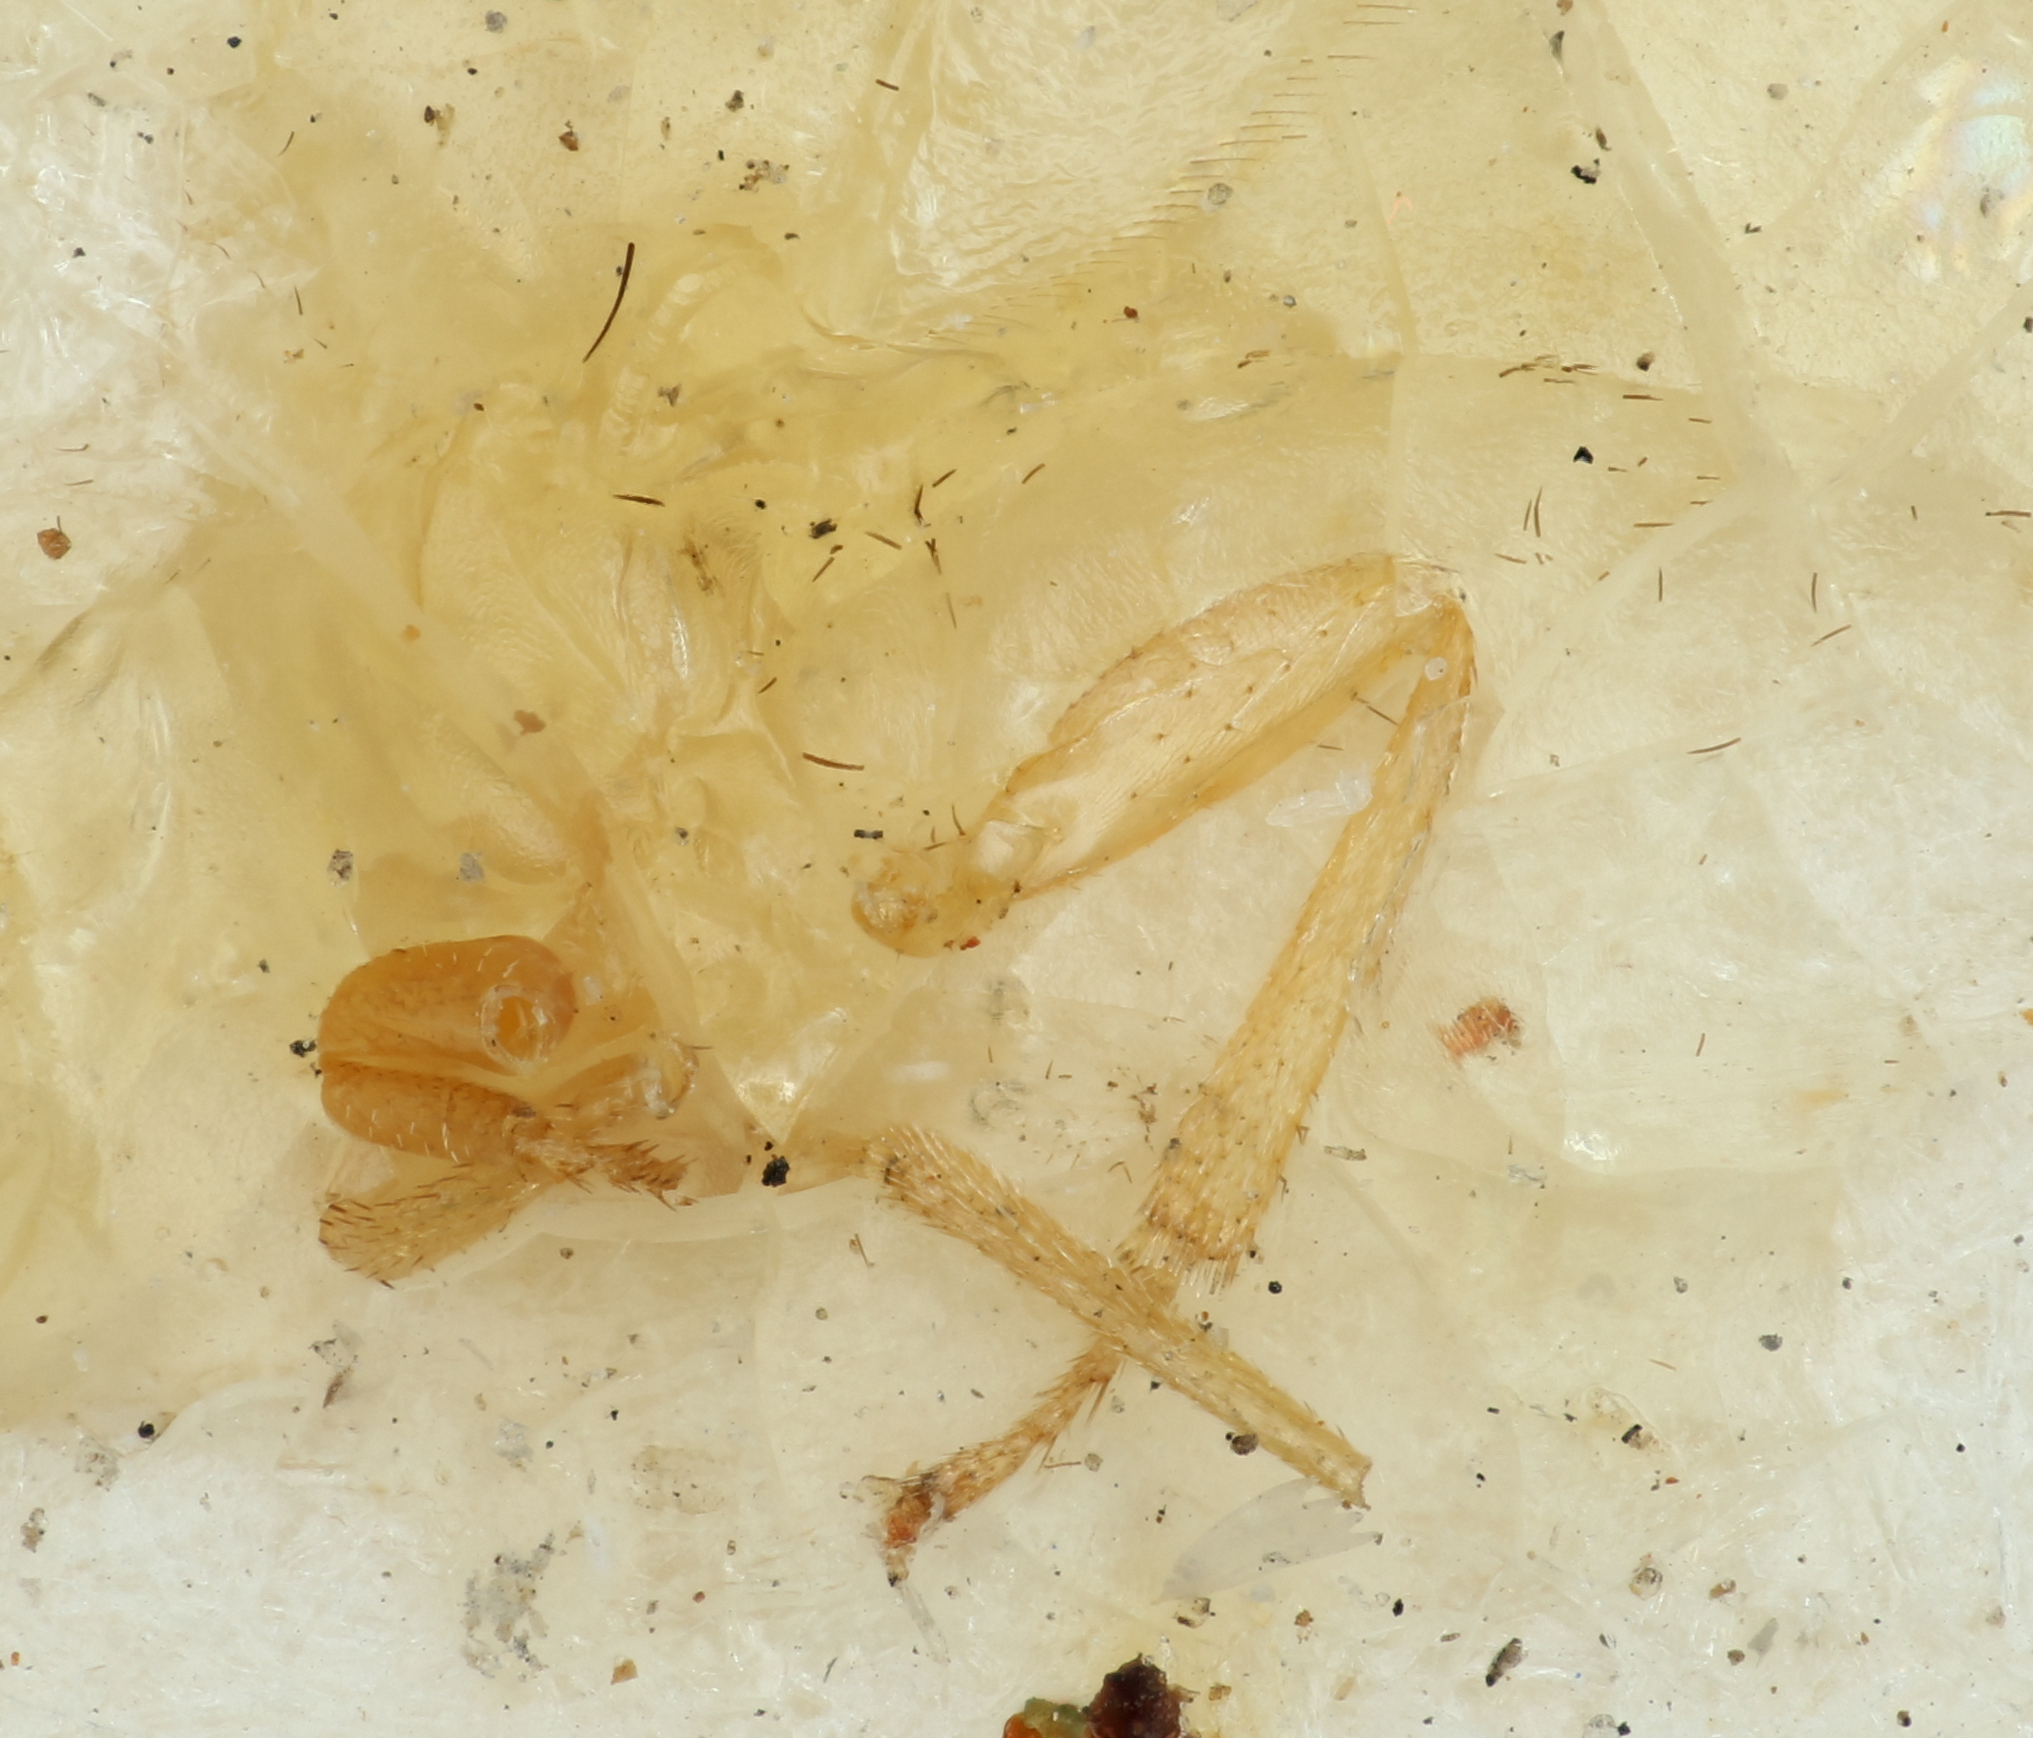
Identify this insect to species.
Scotolinx gallicola
